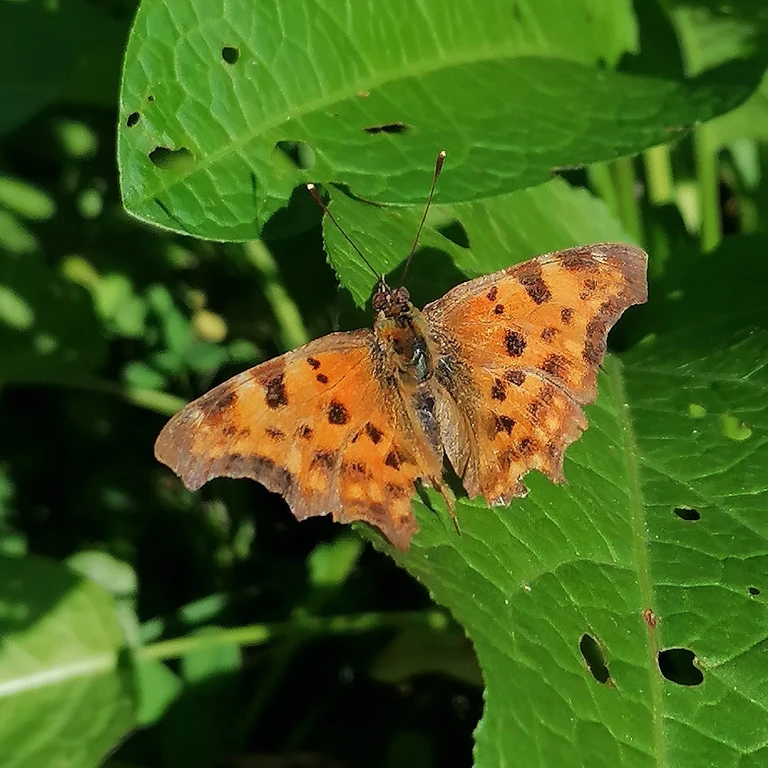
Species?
Polygonia c-album
